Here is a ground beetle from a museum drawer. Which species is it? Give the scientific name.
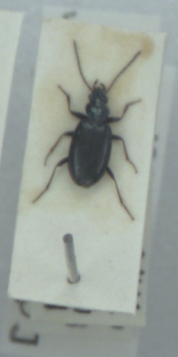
Bembidion atrocaeruleum
